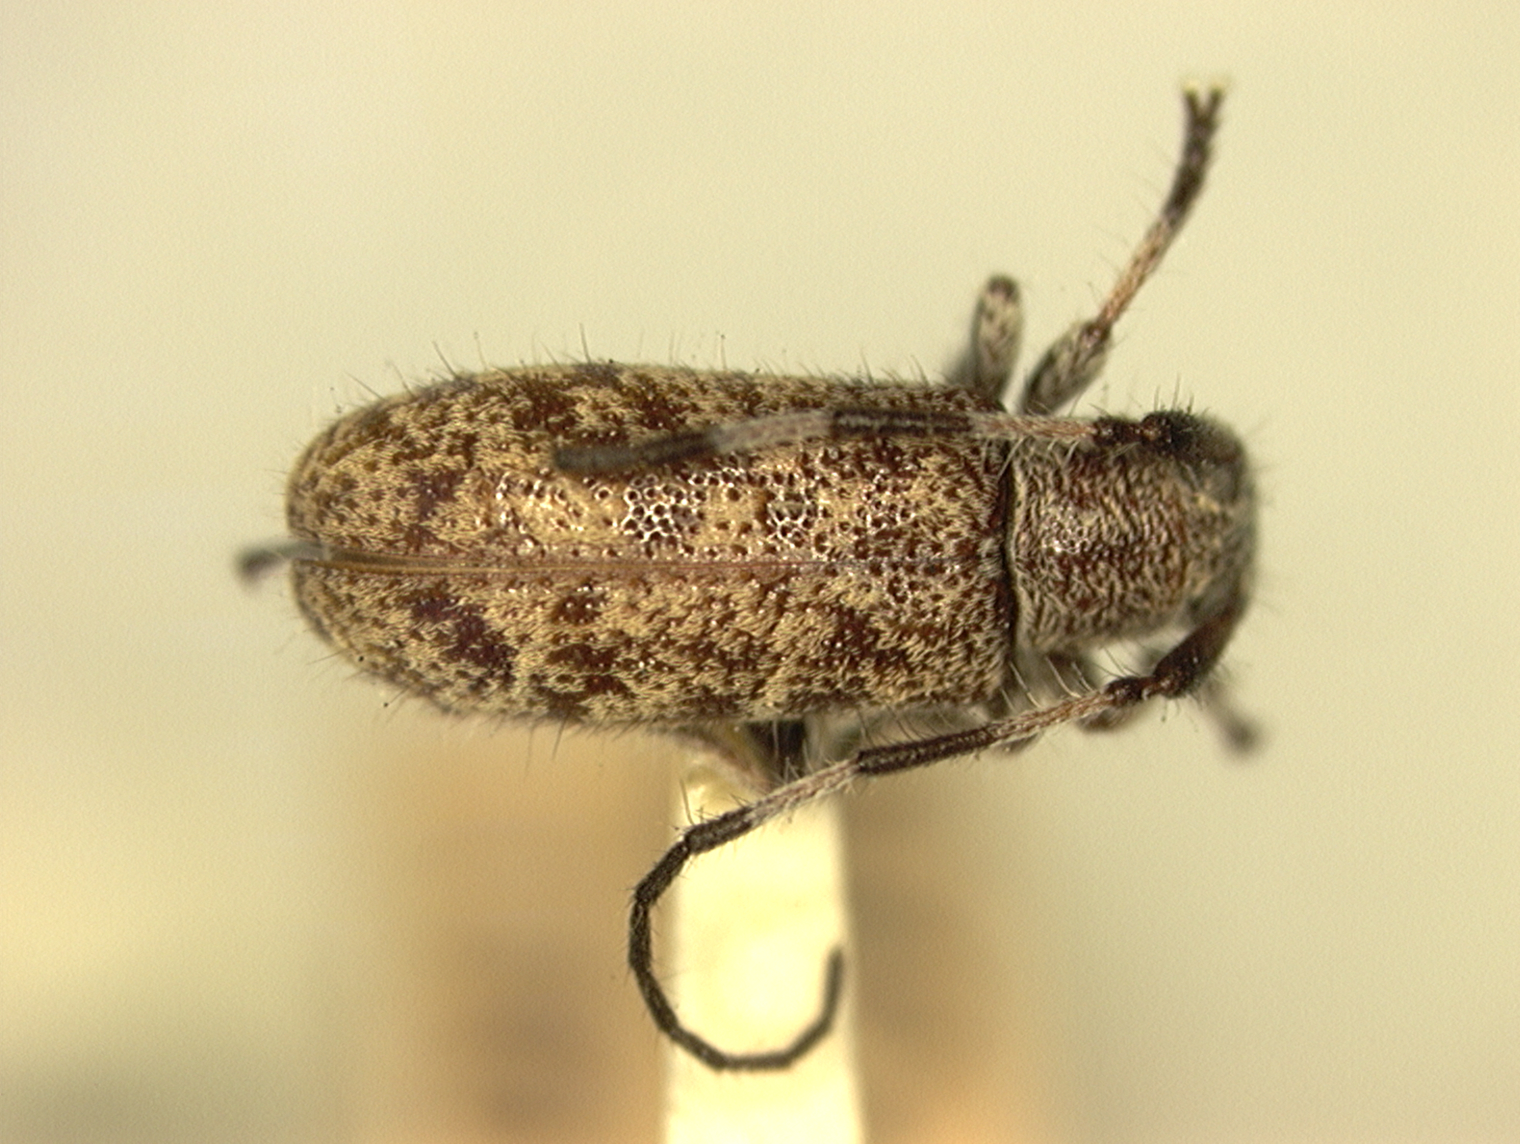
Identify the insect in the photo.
Eupogonius annulicornis
